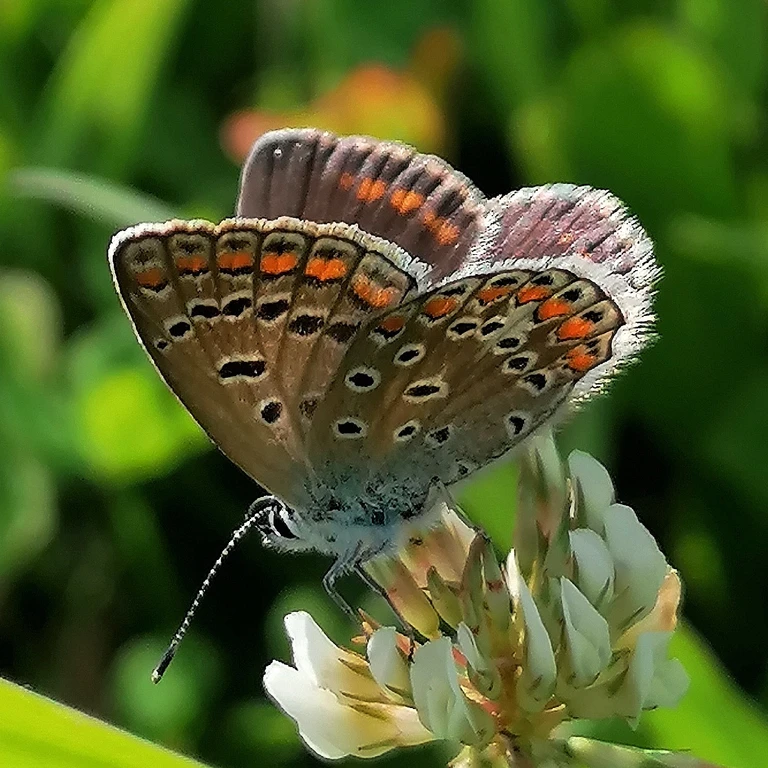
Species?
Polyommatus icarus
